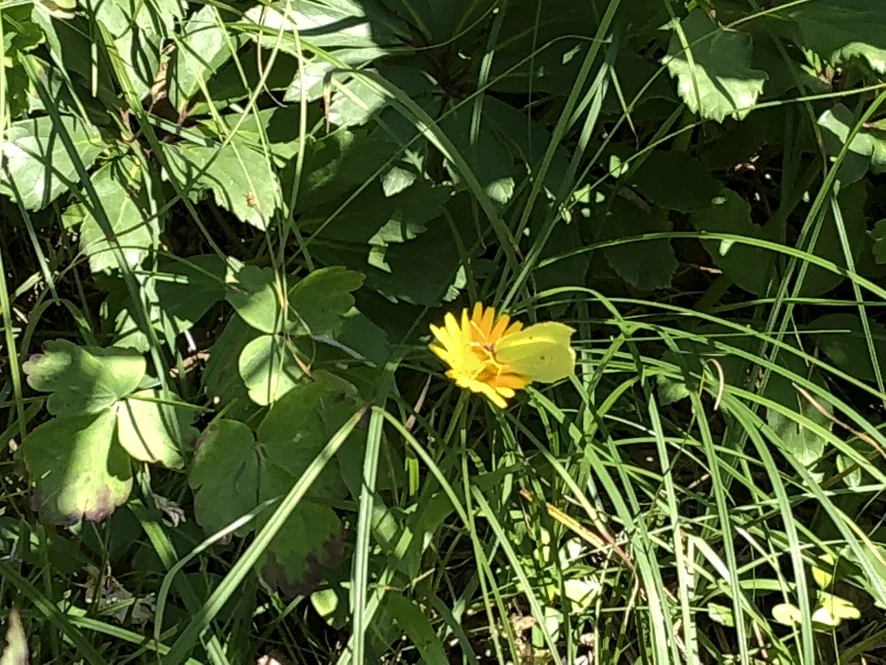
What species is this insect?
Gonepteryx rhamni
